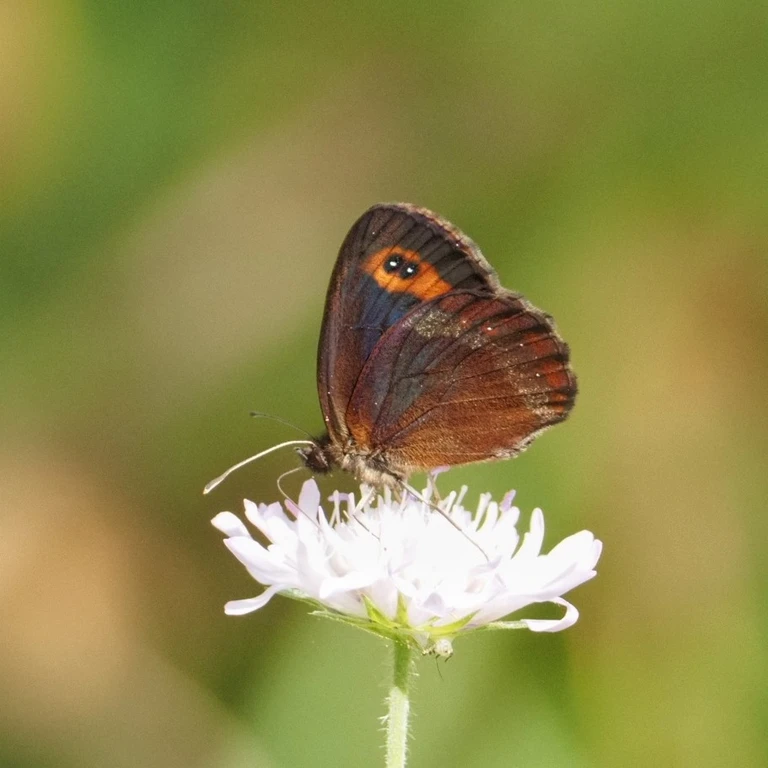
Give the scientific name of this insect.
Erebia aethiops
